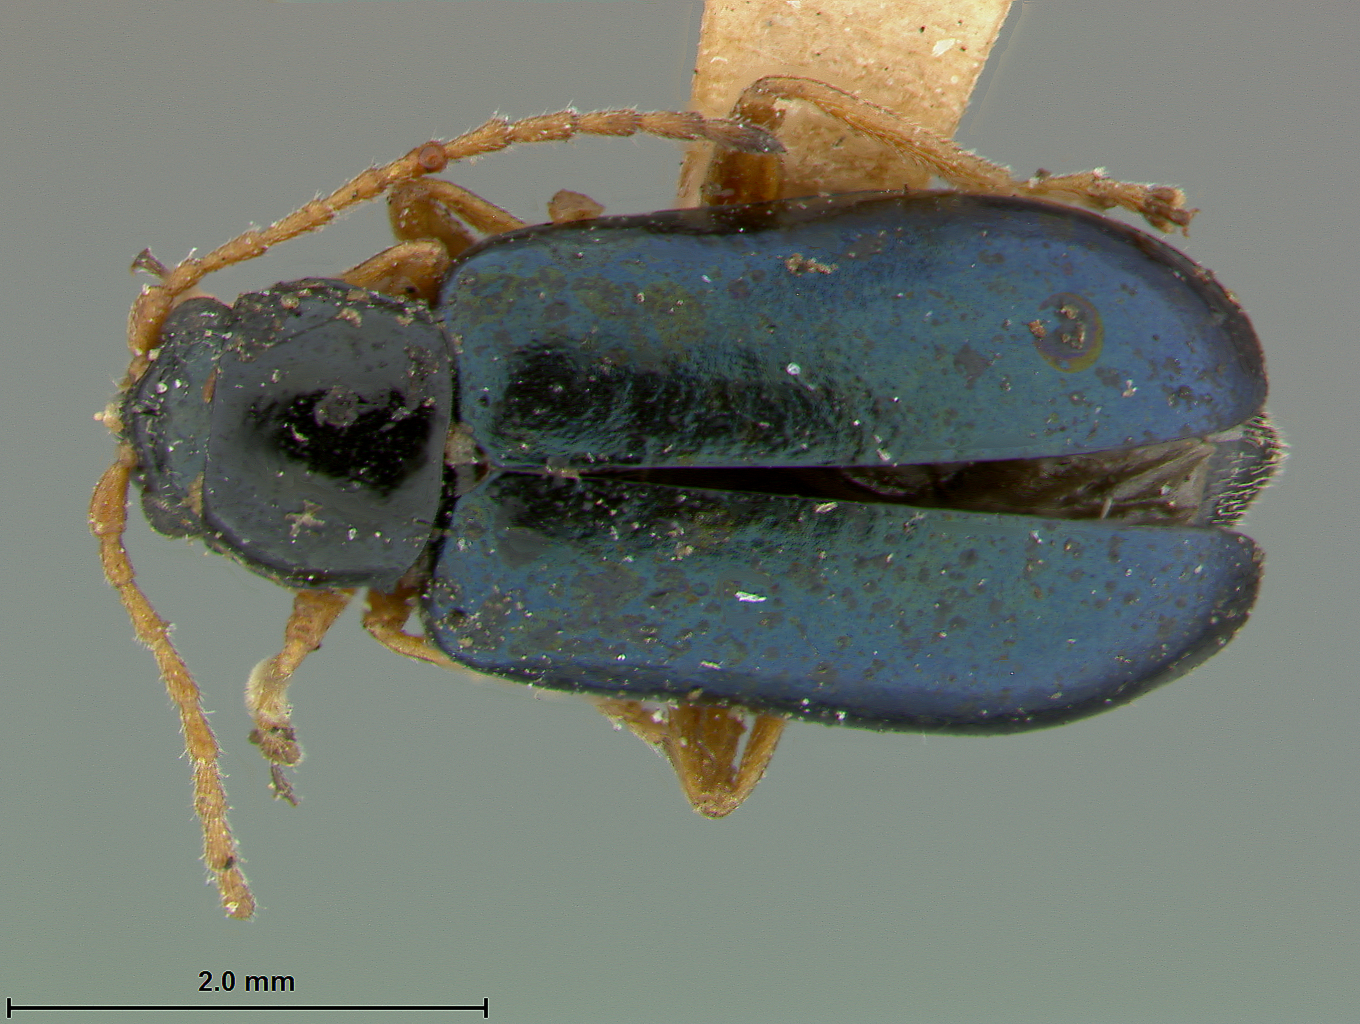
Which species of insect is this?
Luperus pallipes
